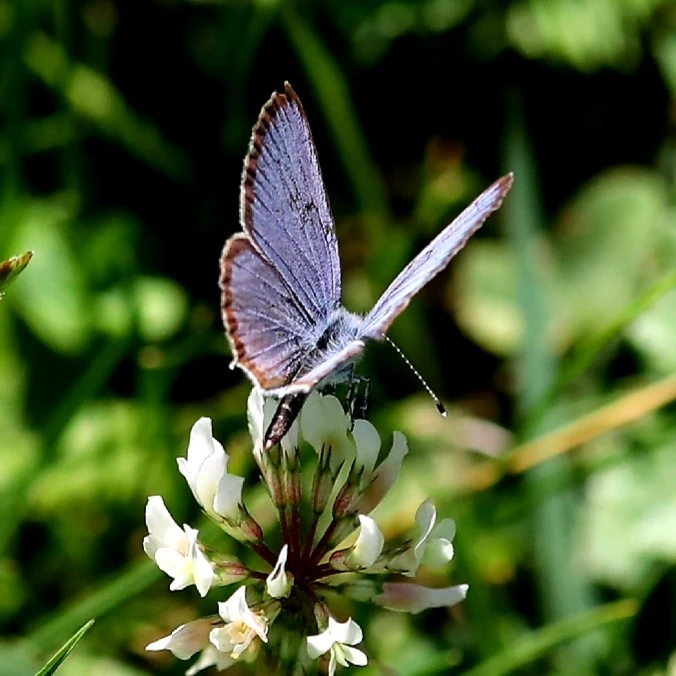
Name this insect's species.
Cupido argiades (also Elkalyce argiades)
